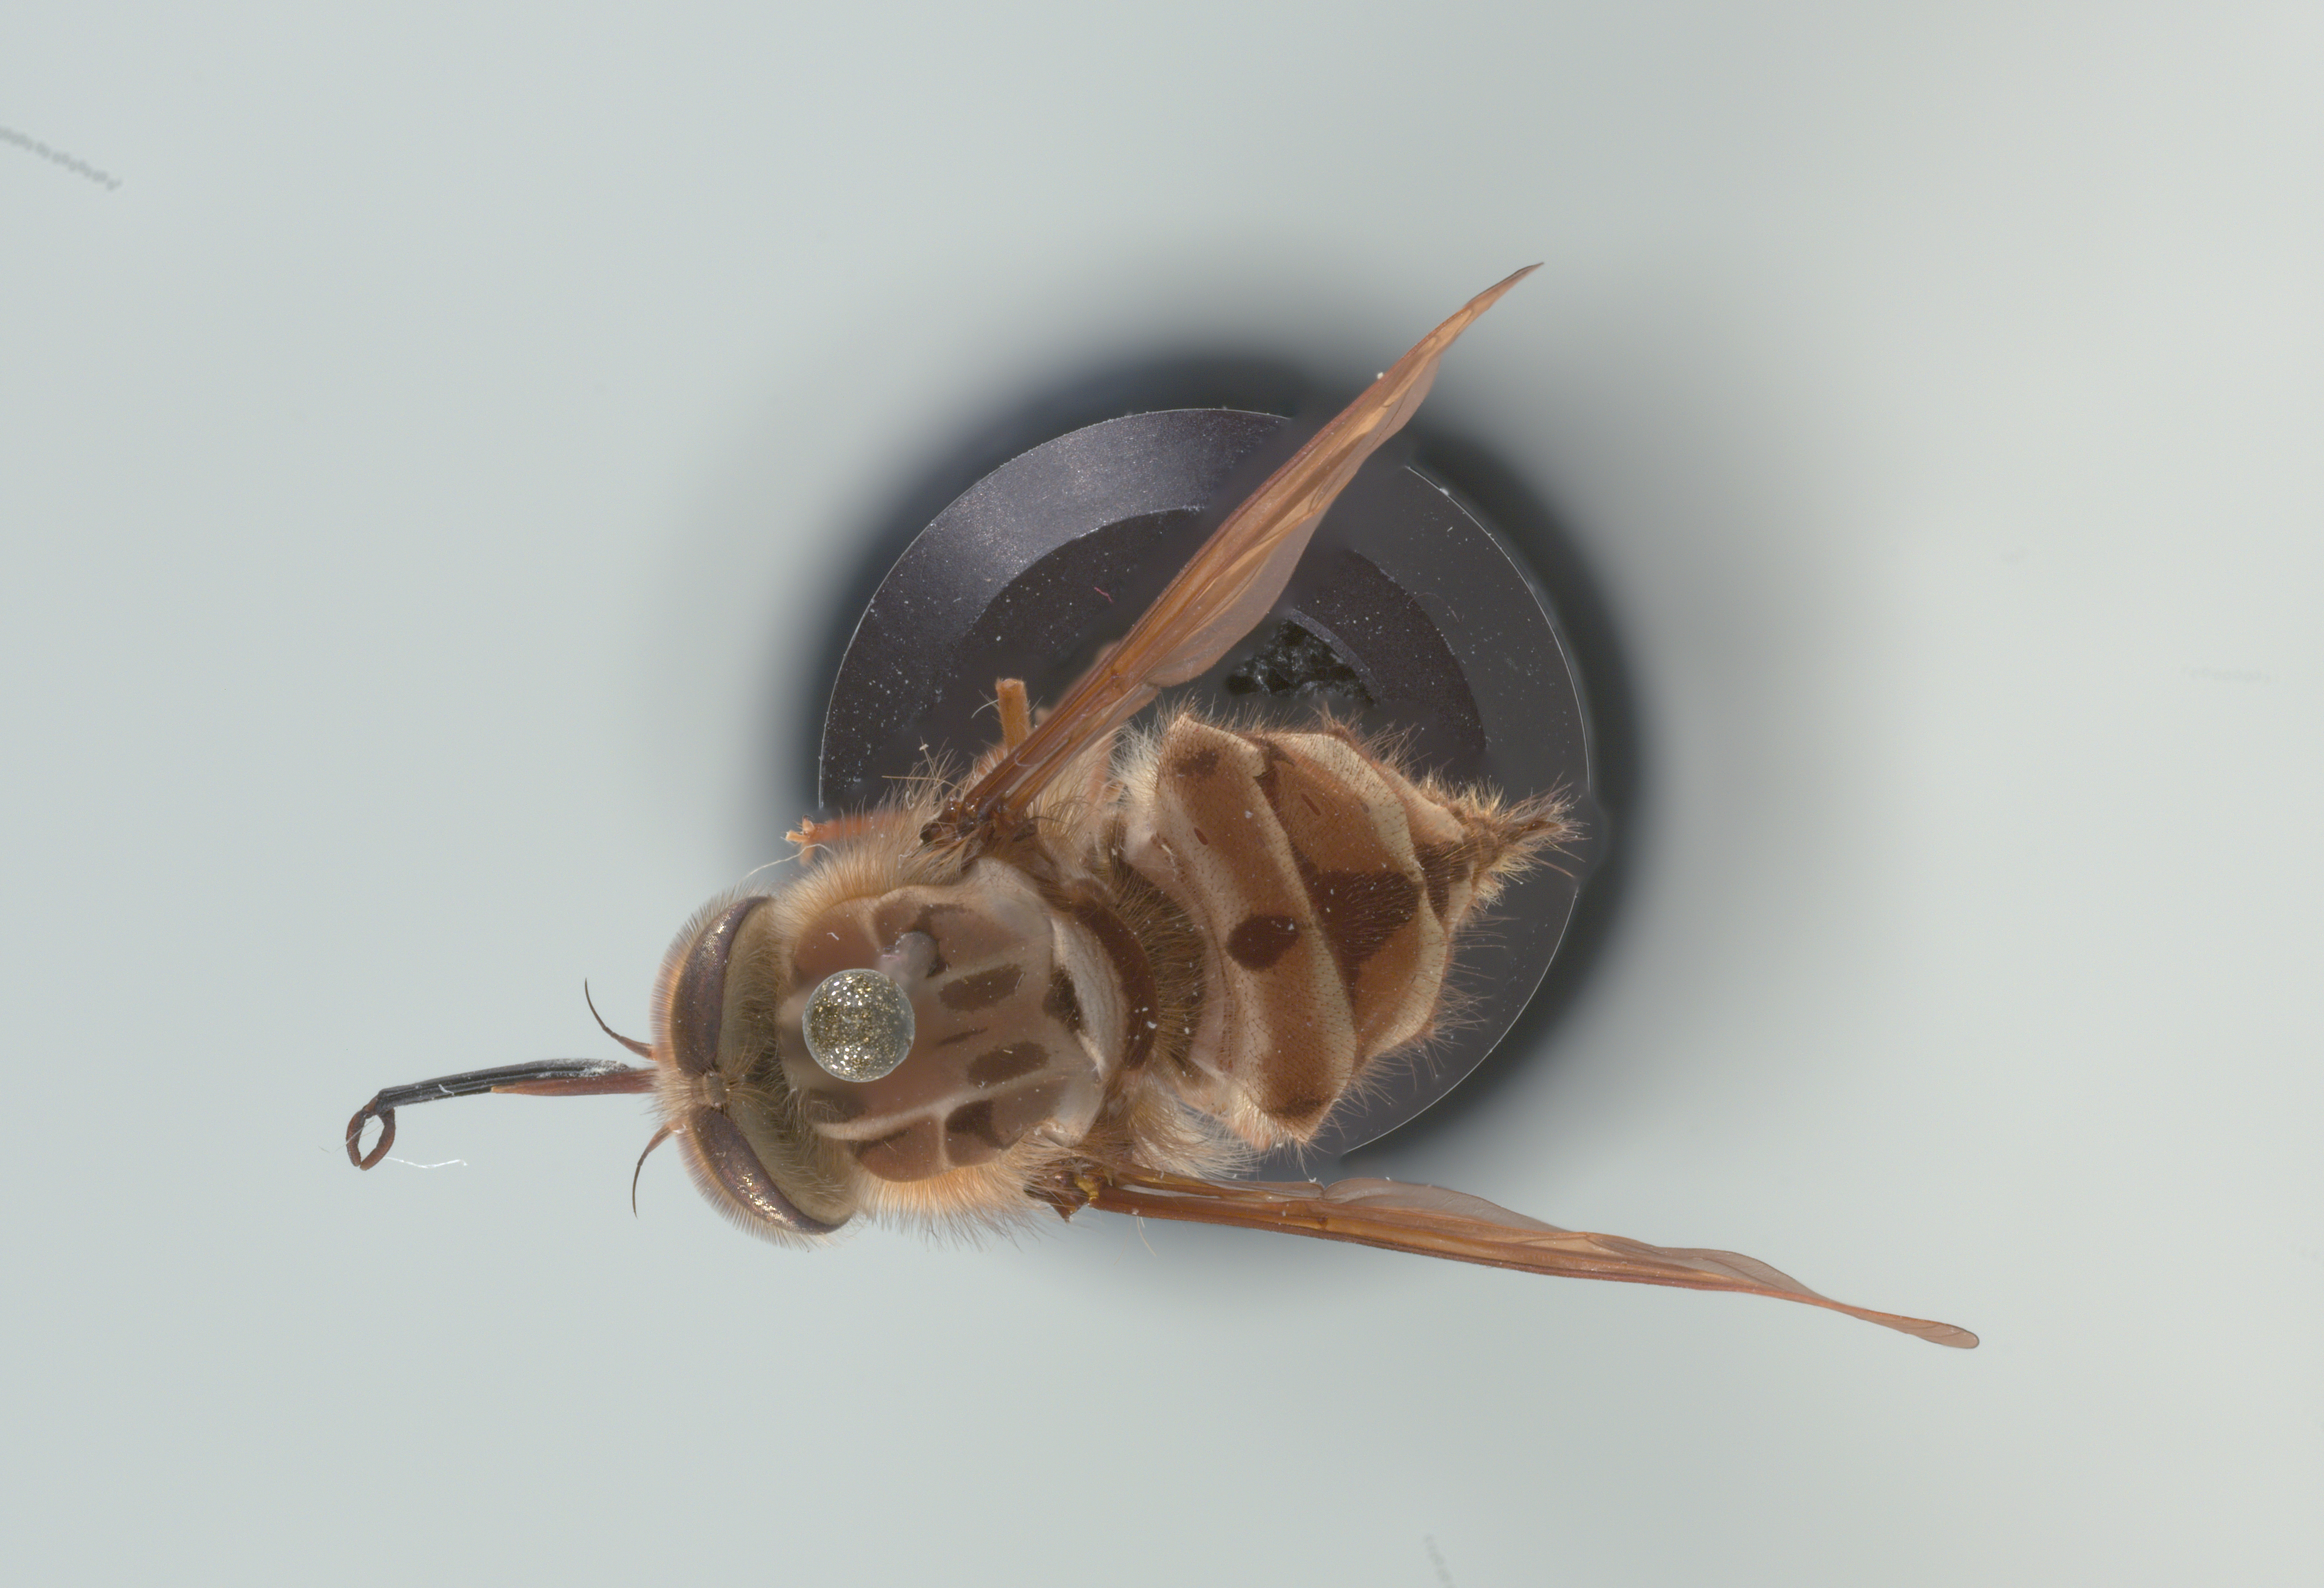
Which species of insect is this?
Hirmoneura nubipennis (also Trichophthalma nubipennis)
